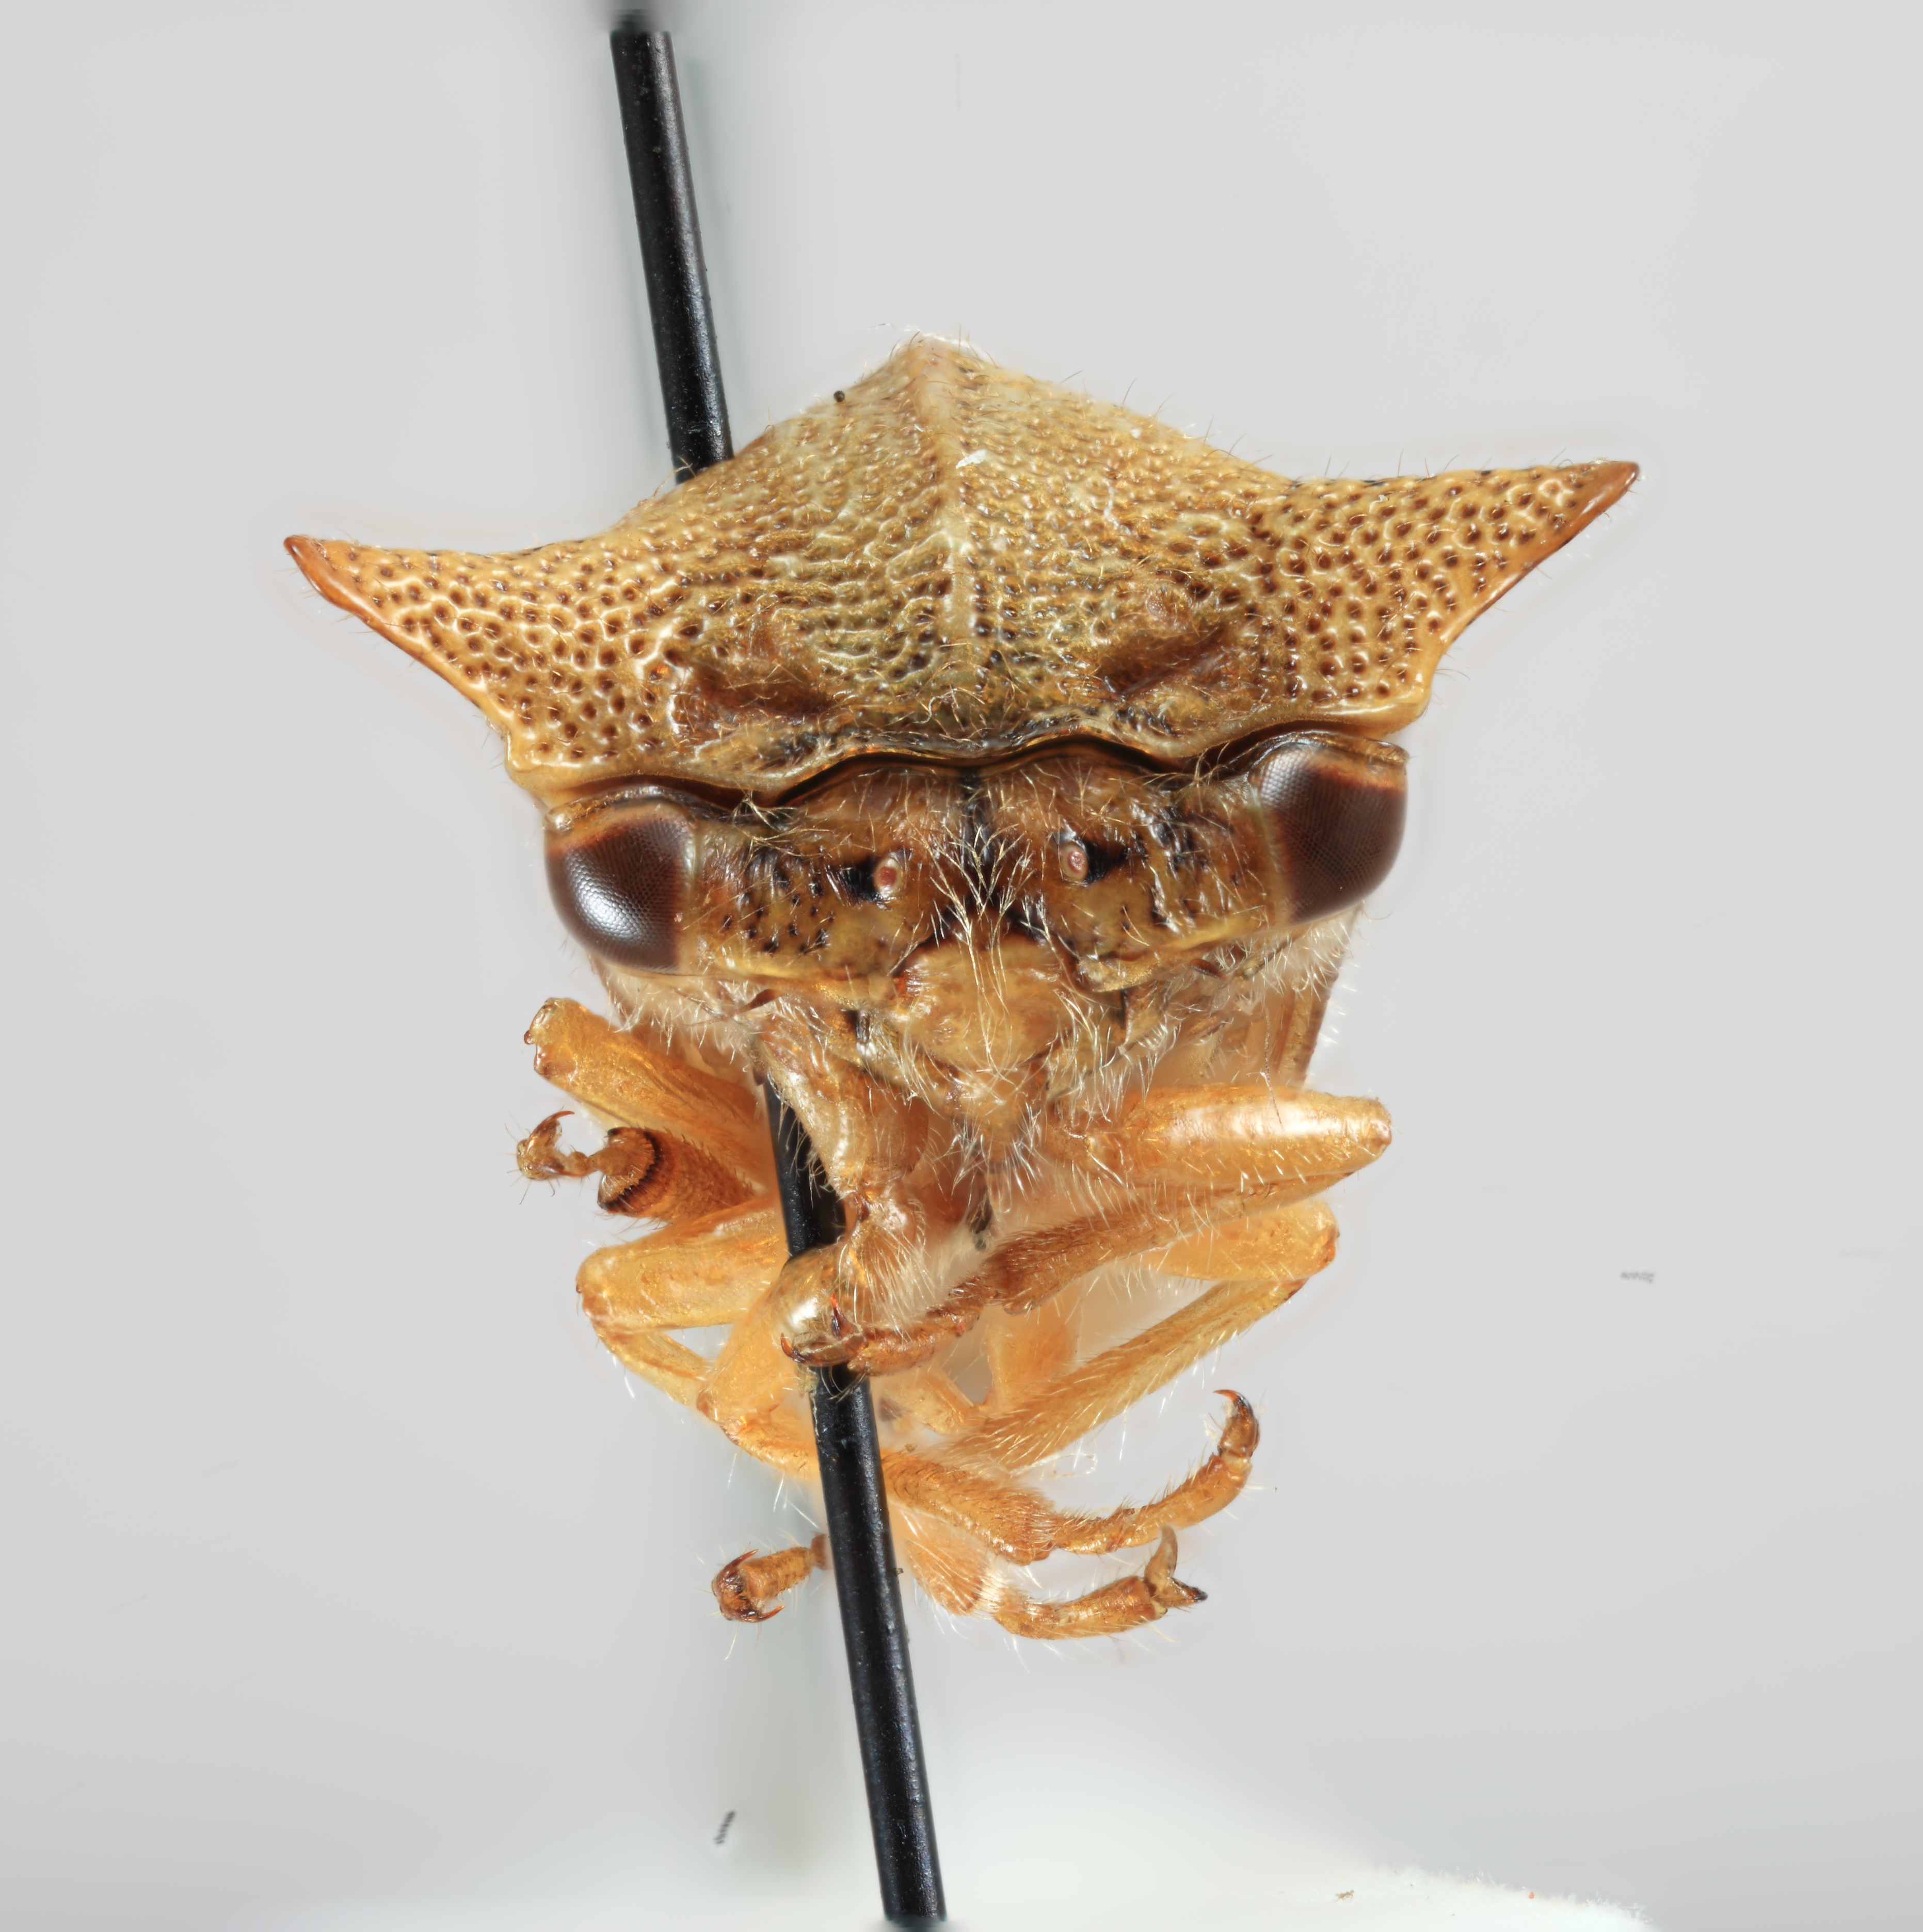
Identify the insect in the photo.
Alchisme banosiensis
